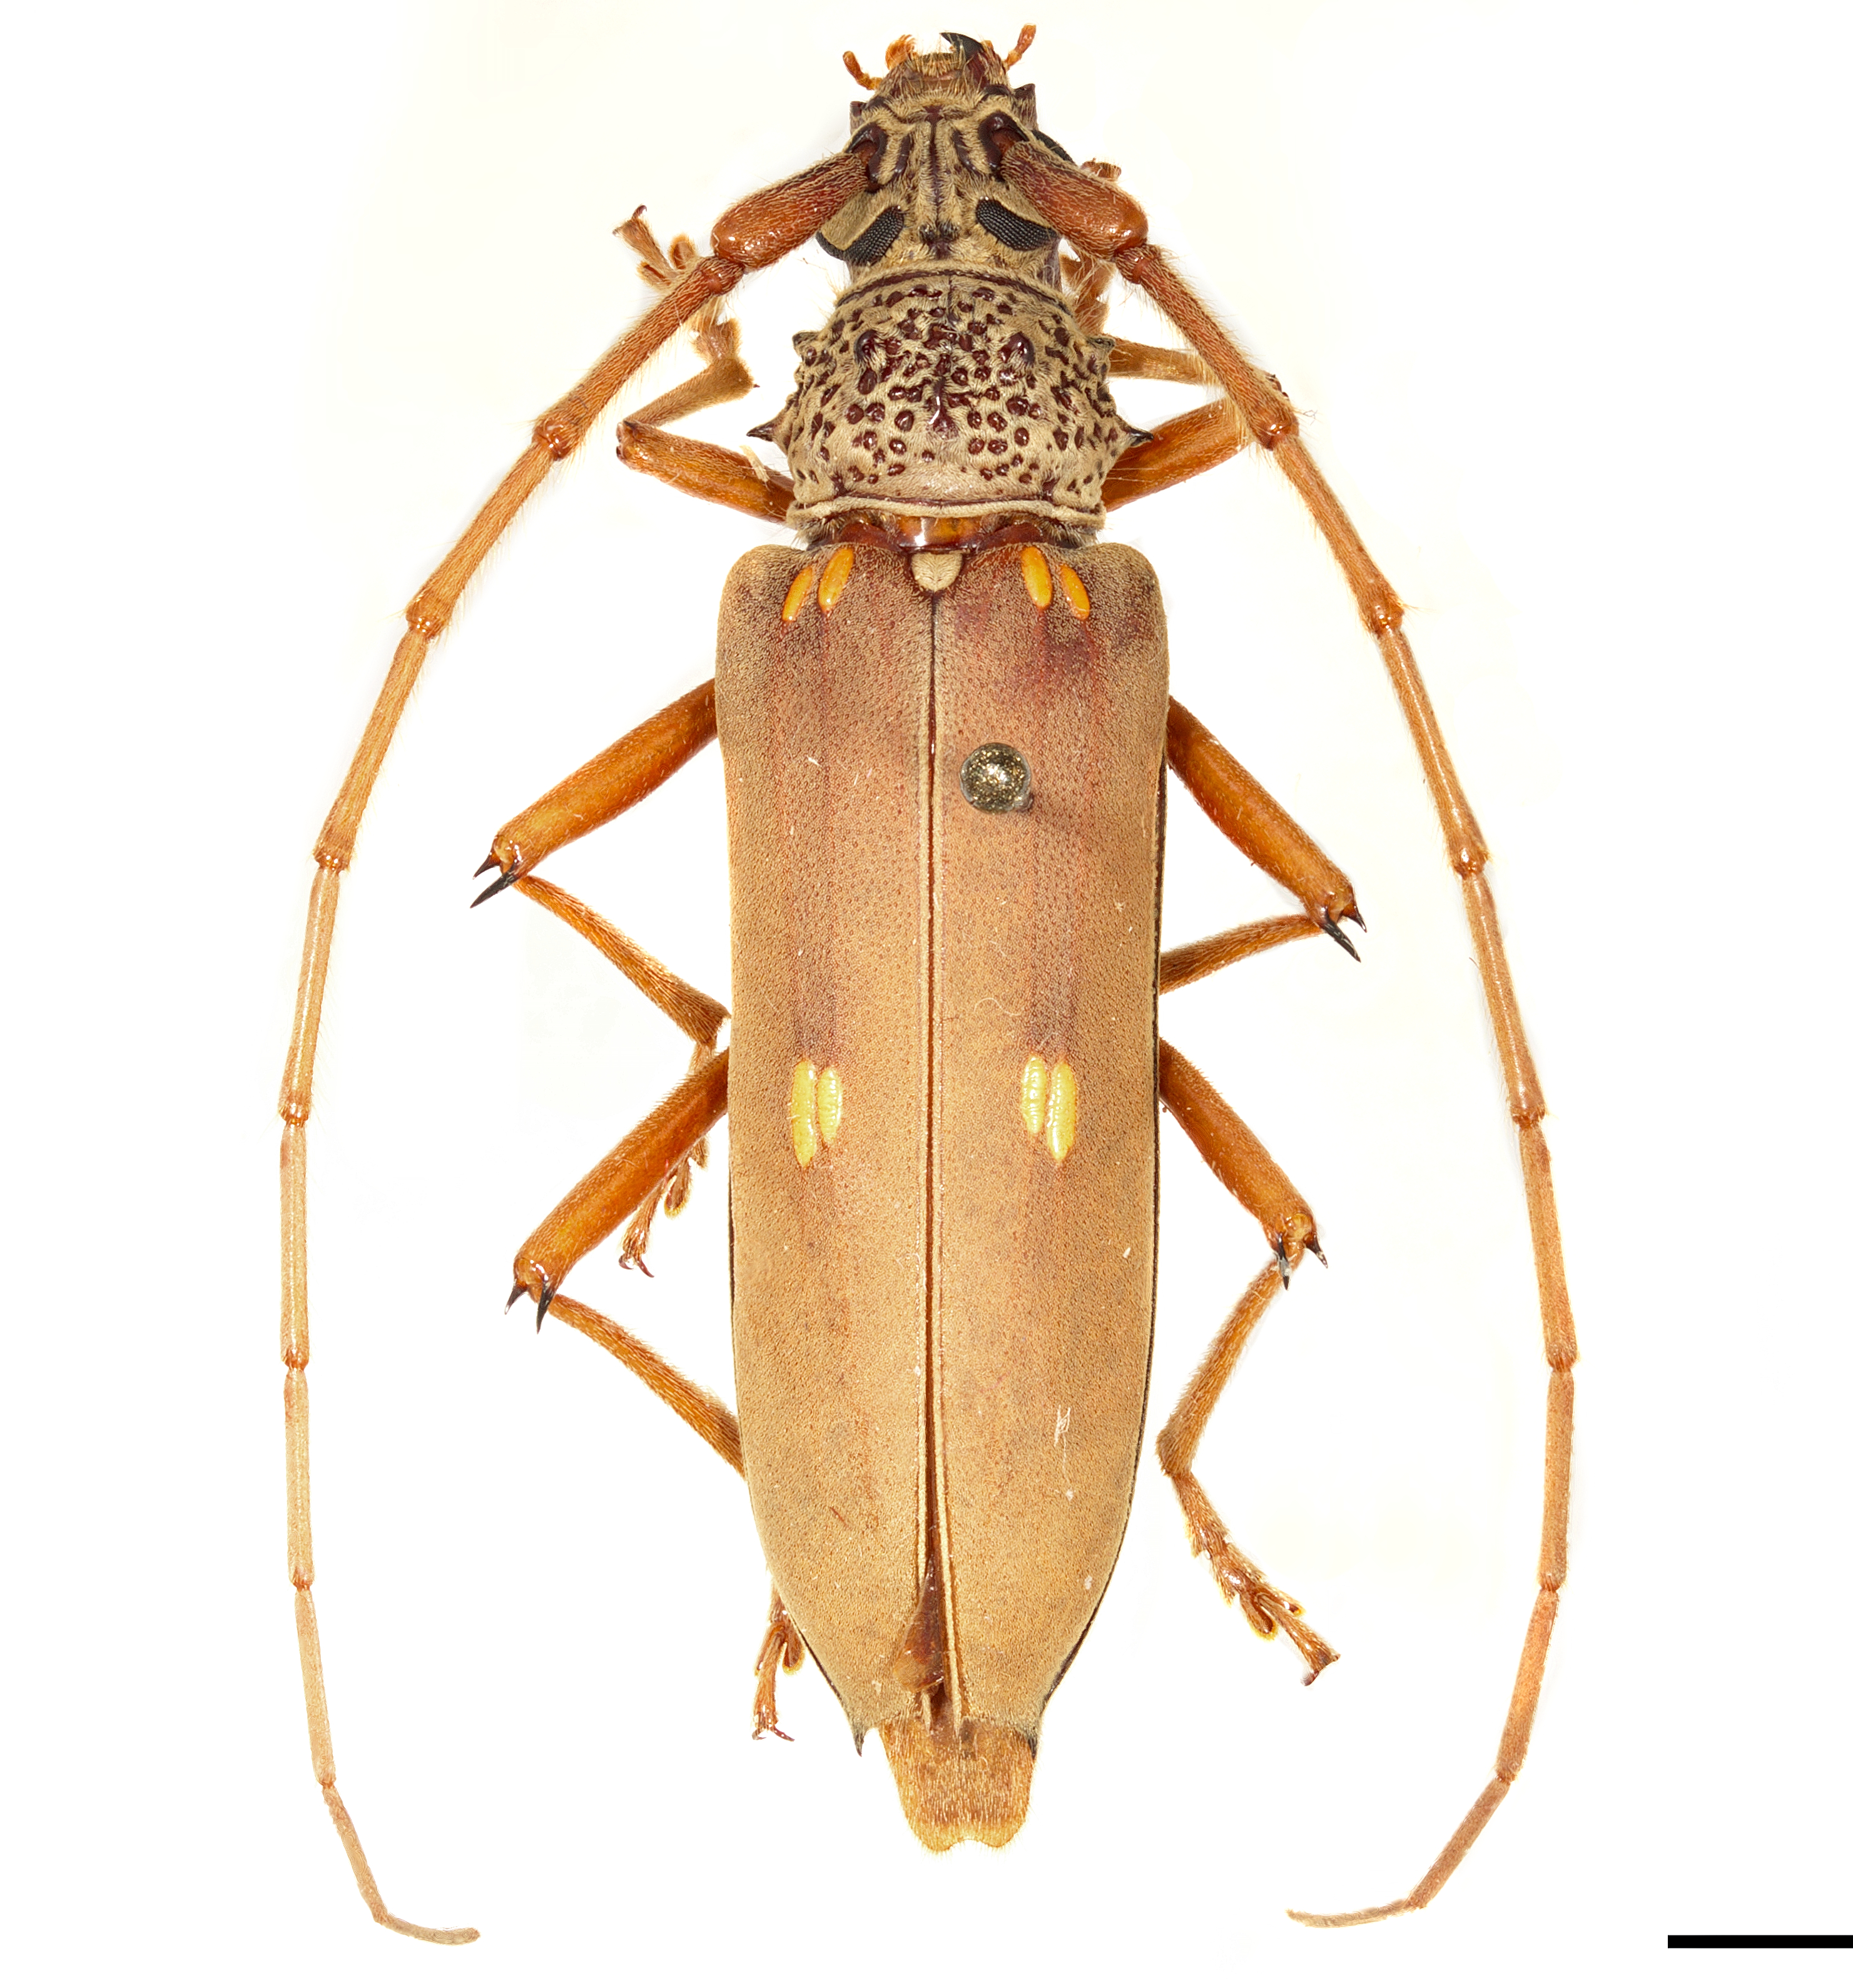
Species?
Susuacanga octoguttata
